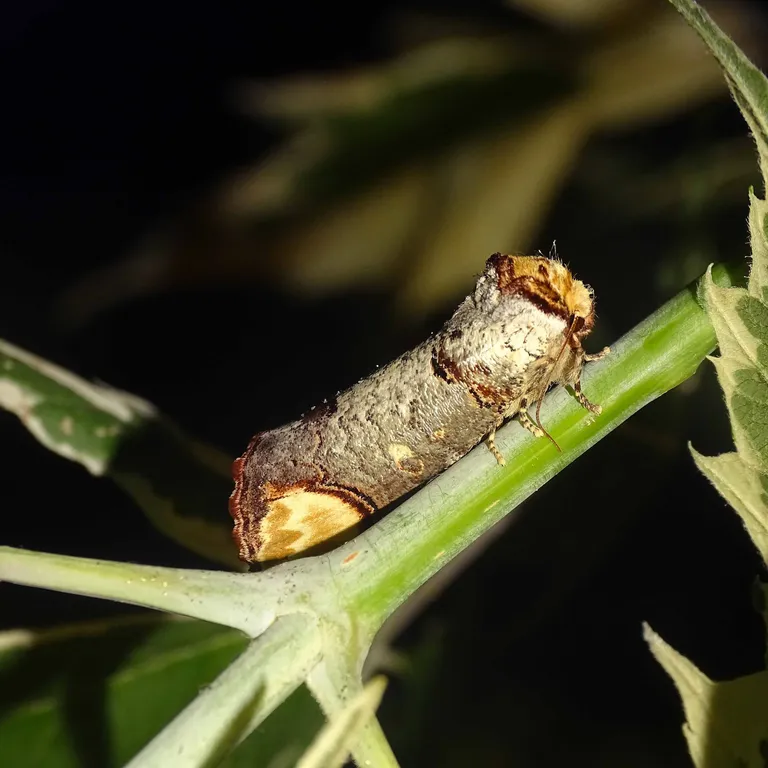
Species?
Phalera bucephala
